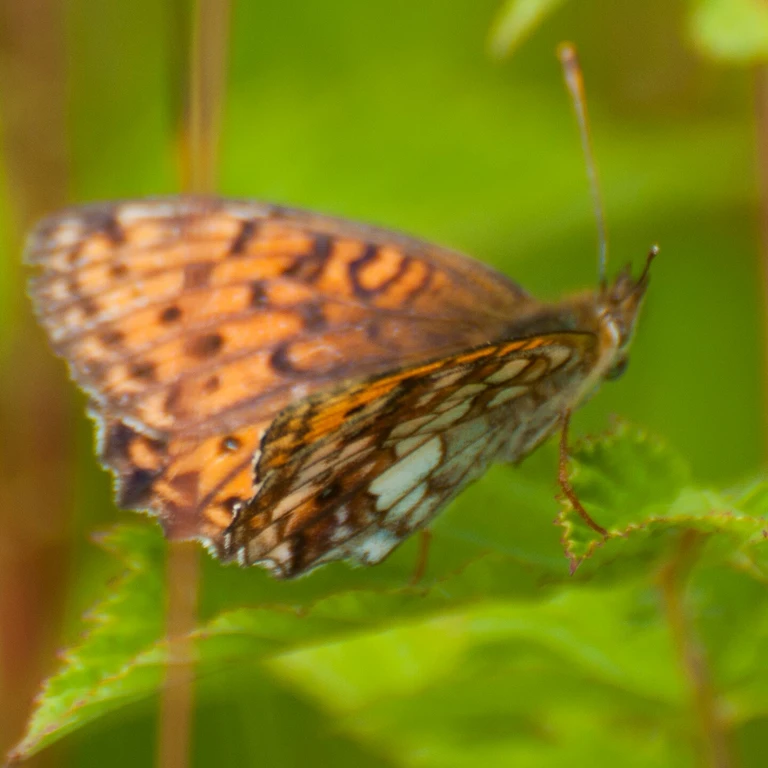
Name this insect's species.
Brenthis ino
